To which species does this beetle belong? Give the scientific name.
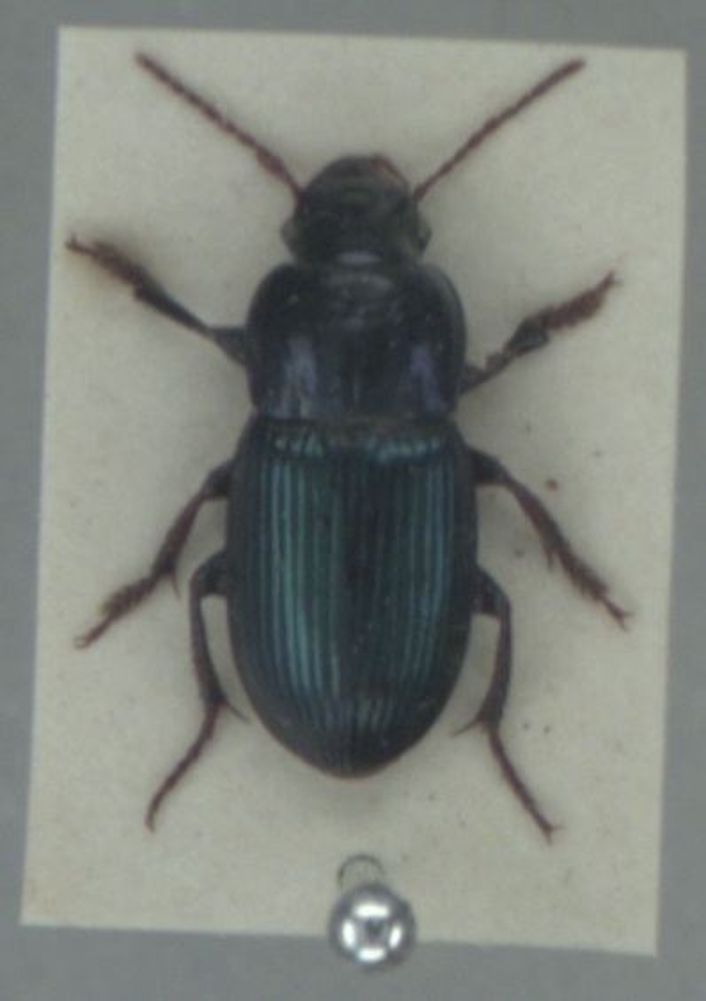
Harpalus rubripes
